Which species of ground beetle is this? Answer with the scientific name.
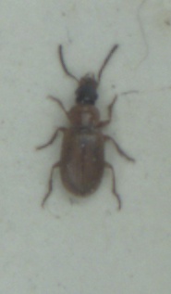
Acupalpus dubius
